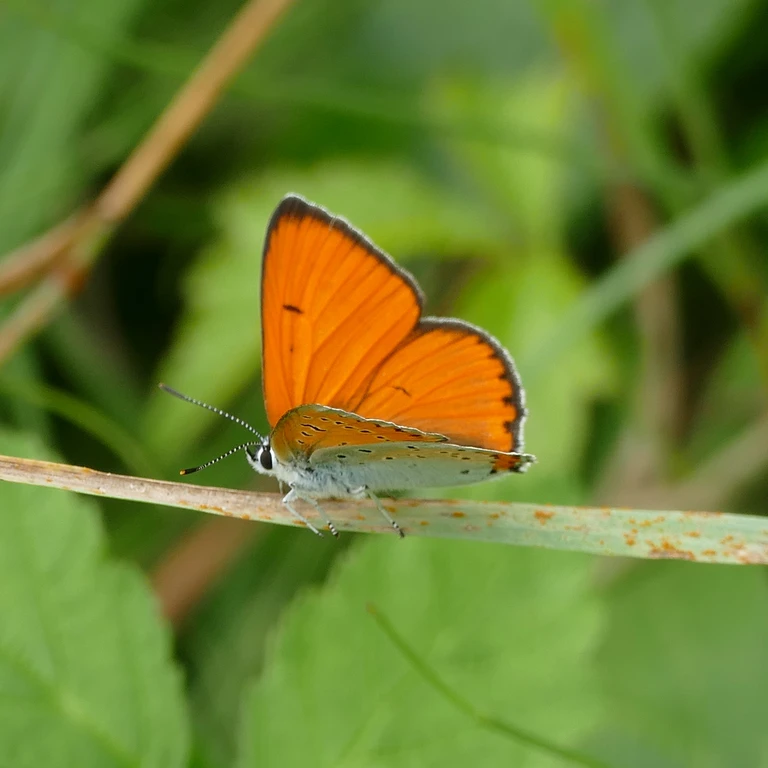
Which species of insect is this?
Lycaena dispar
